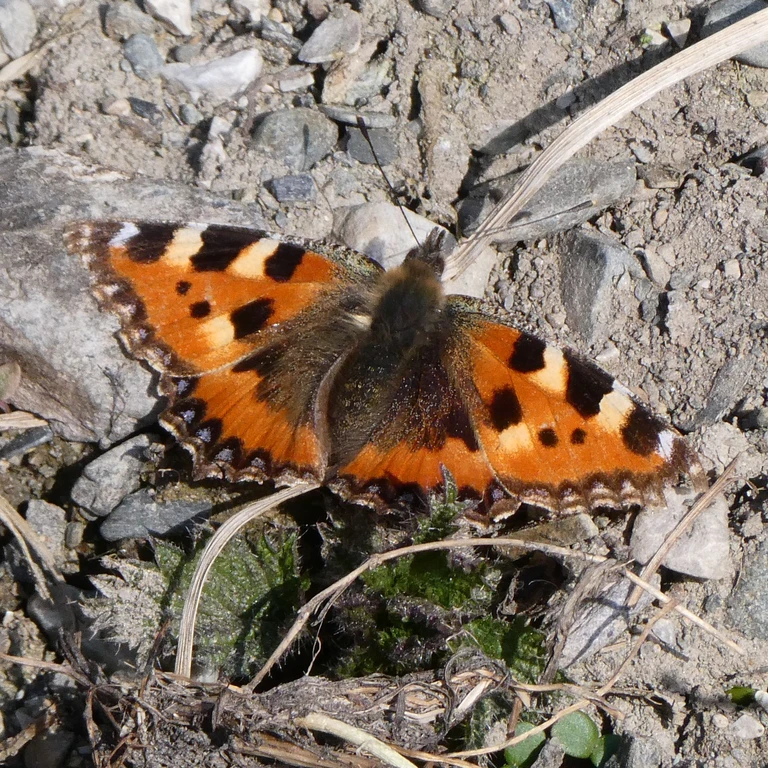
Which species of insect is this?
Aglais urticae
